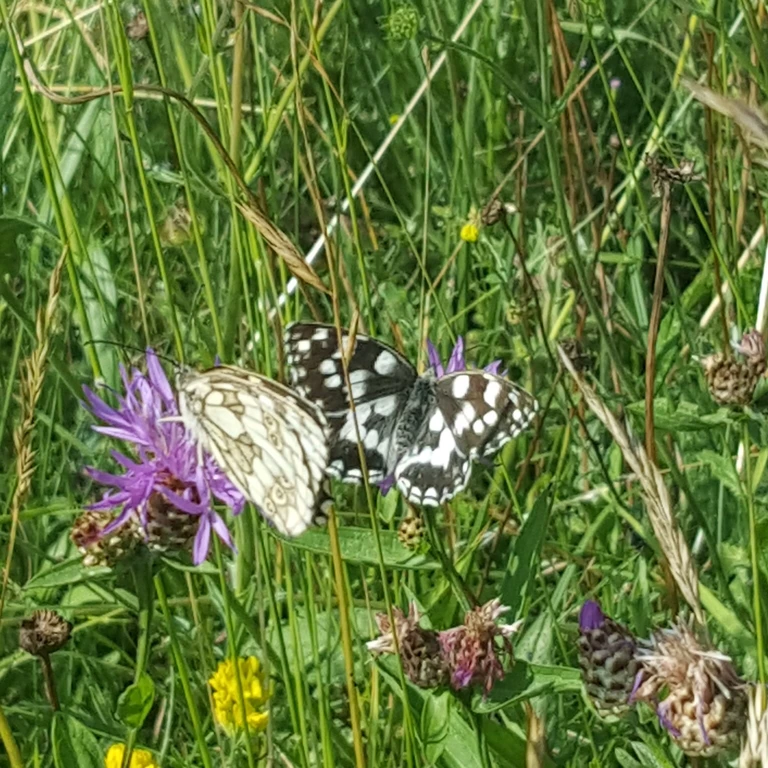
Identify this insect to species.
Melanargia galathea
